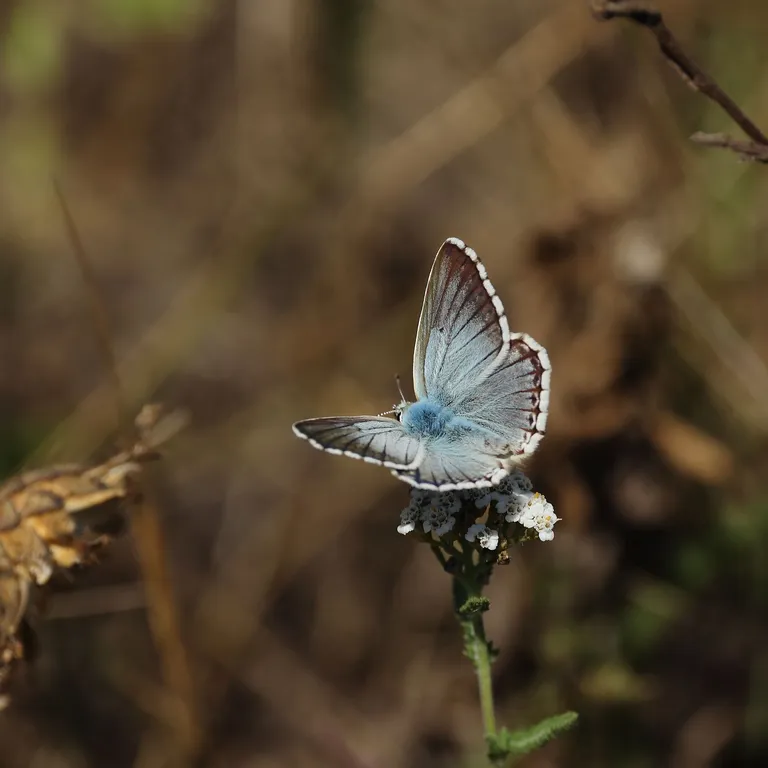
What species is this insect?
Lysandra coridon
